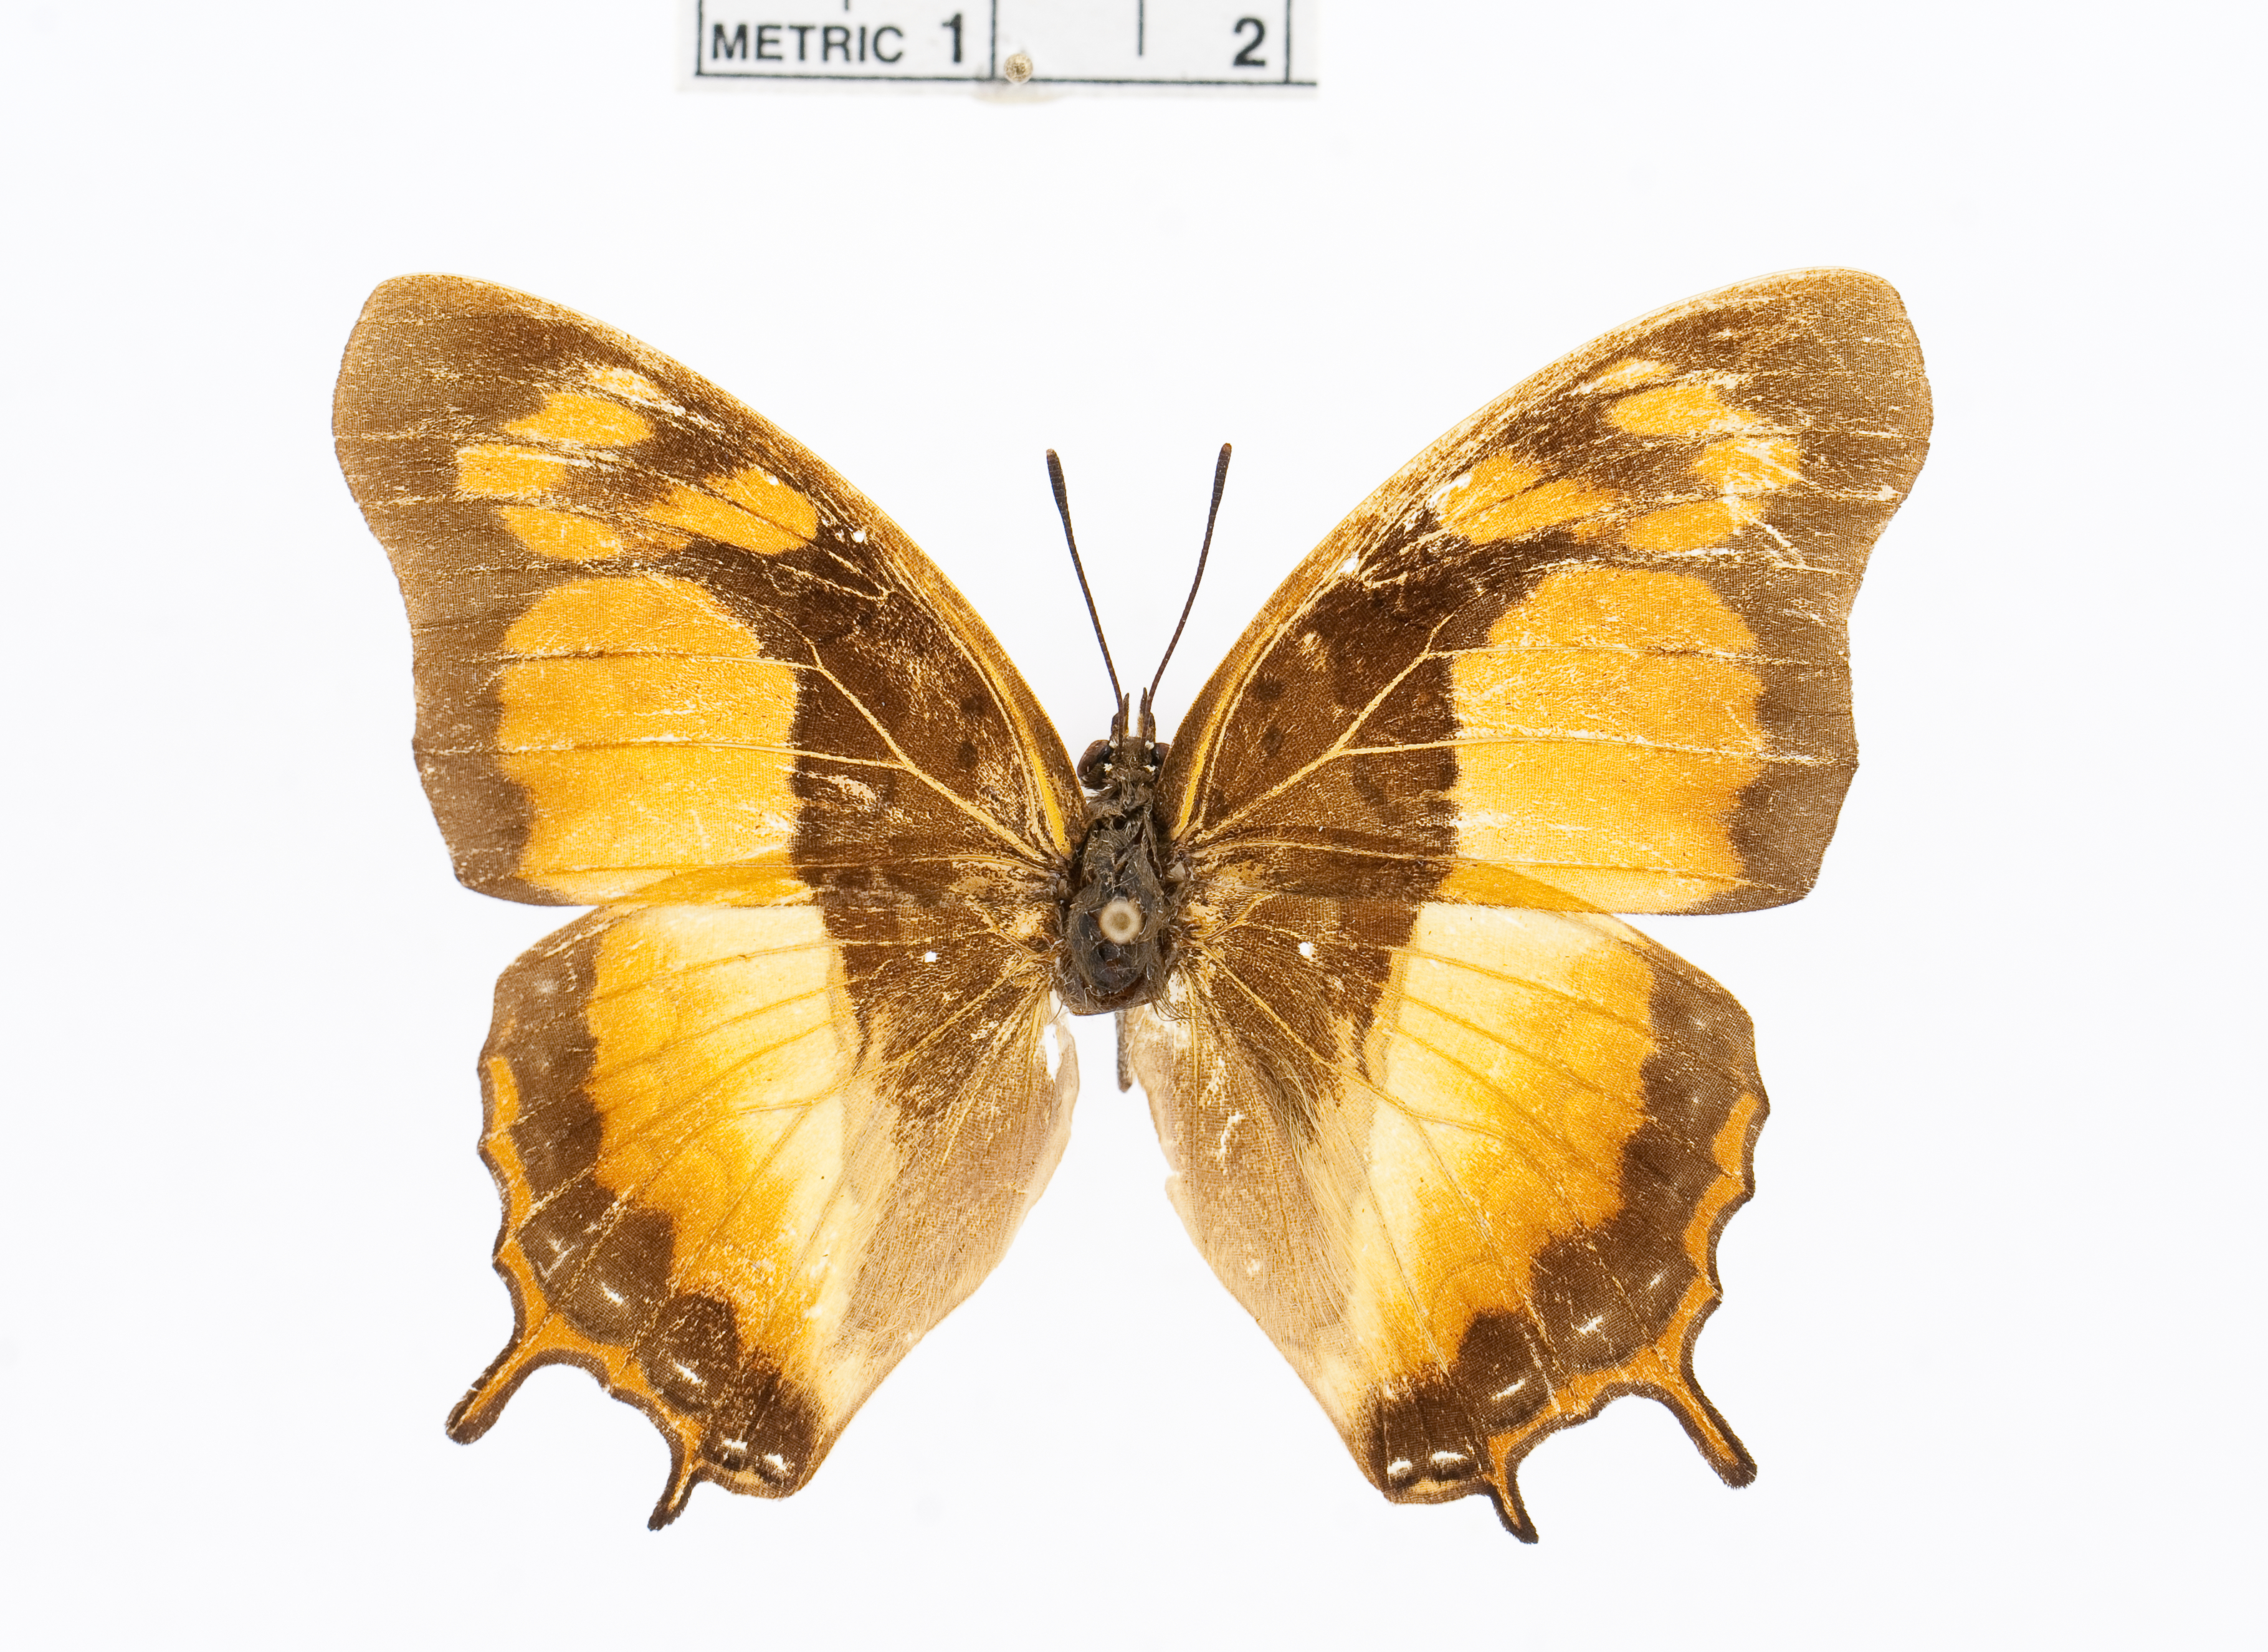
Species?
Charaxes anticlea
